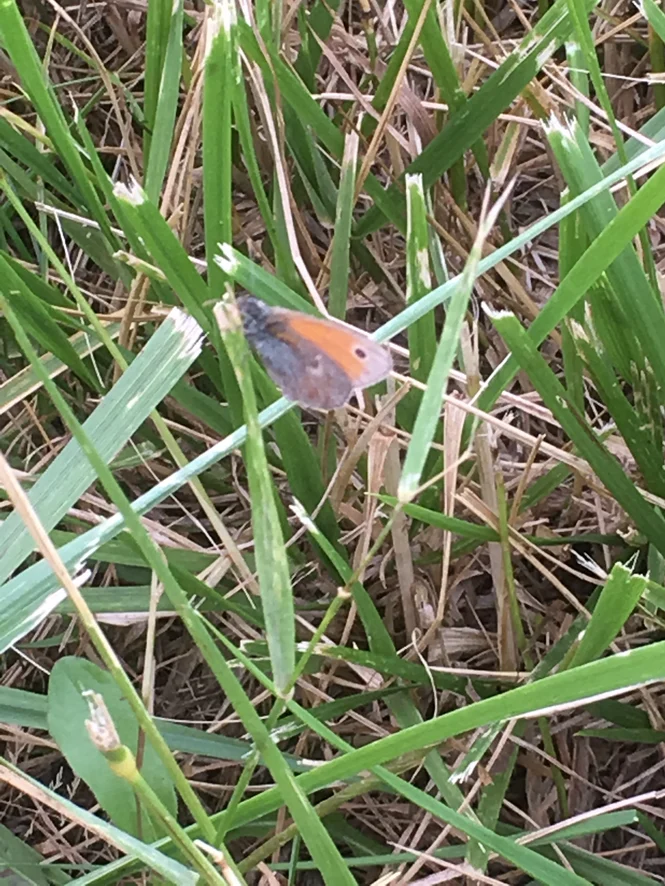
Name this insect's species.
Coenonympha pamphilus
